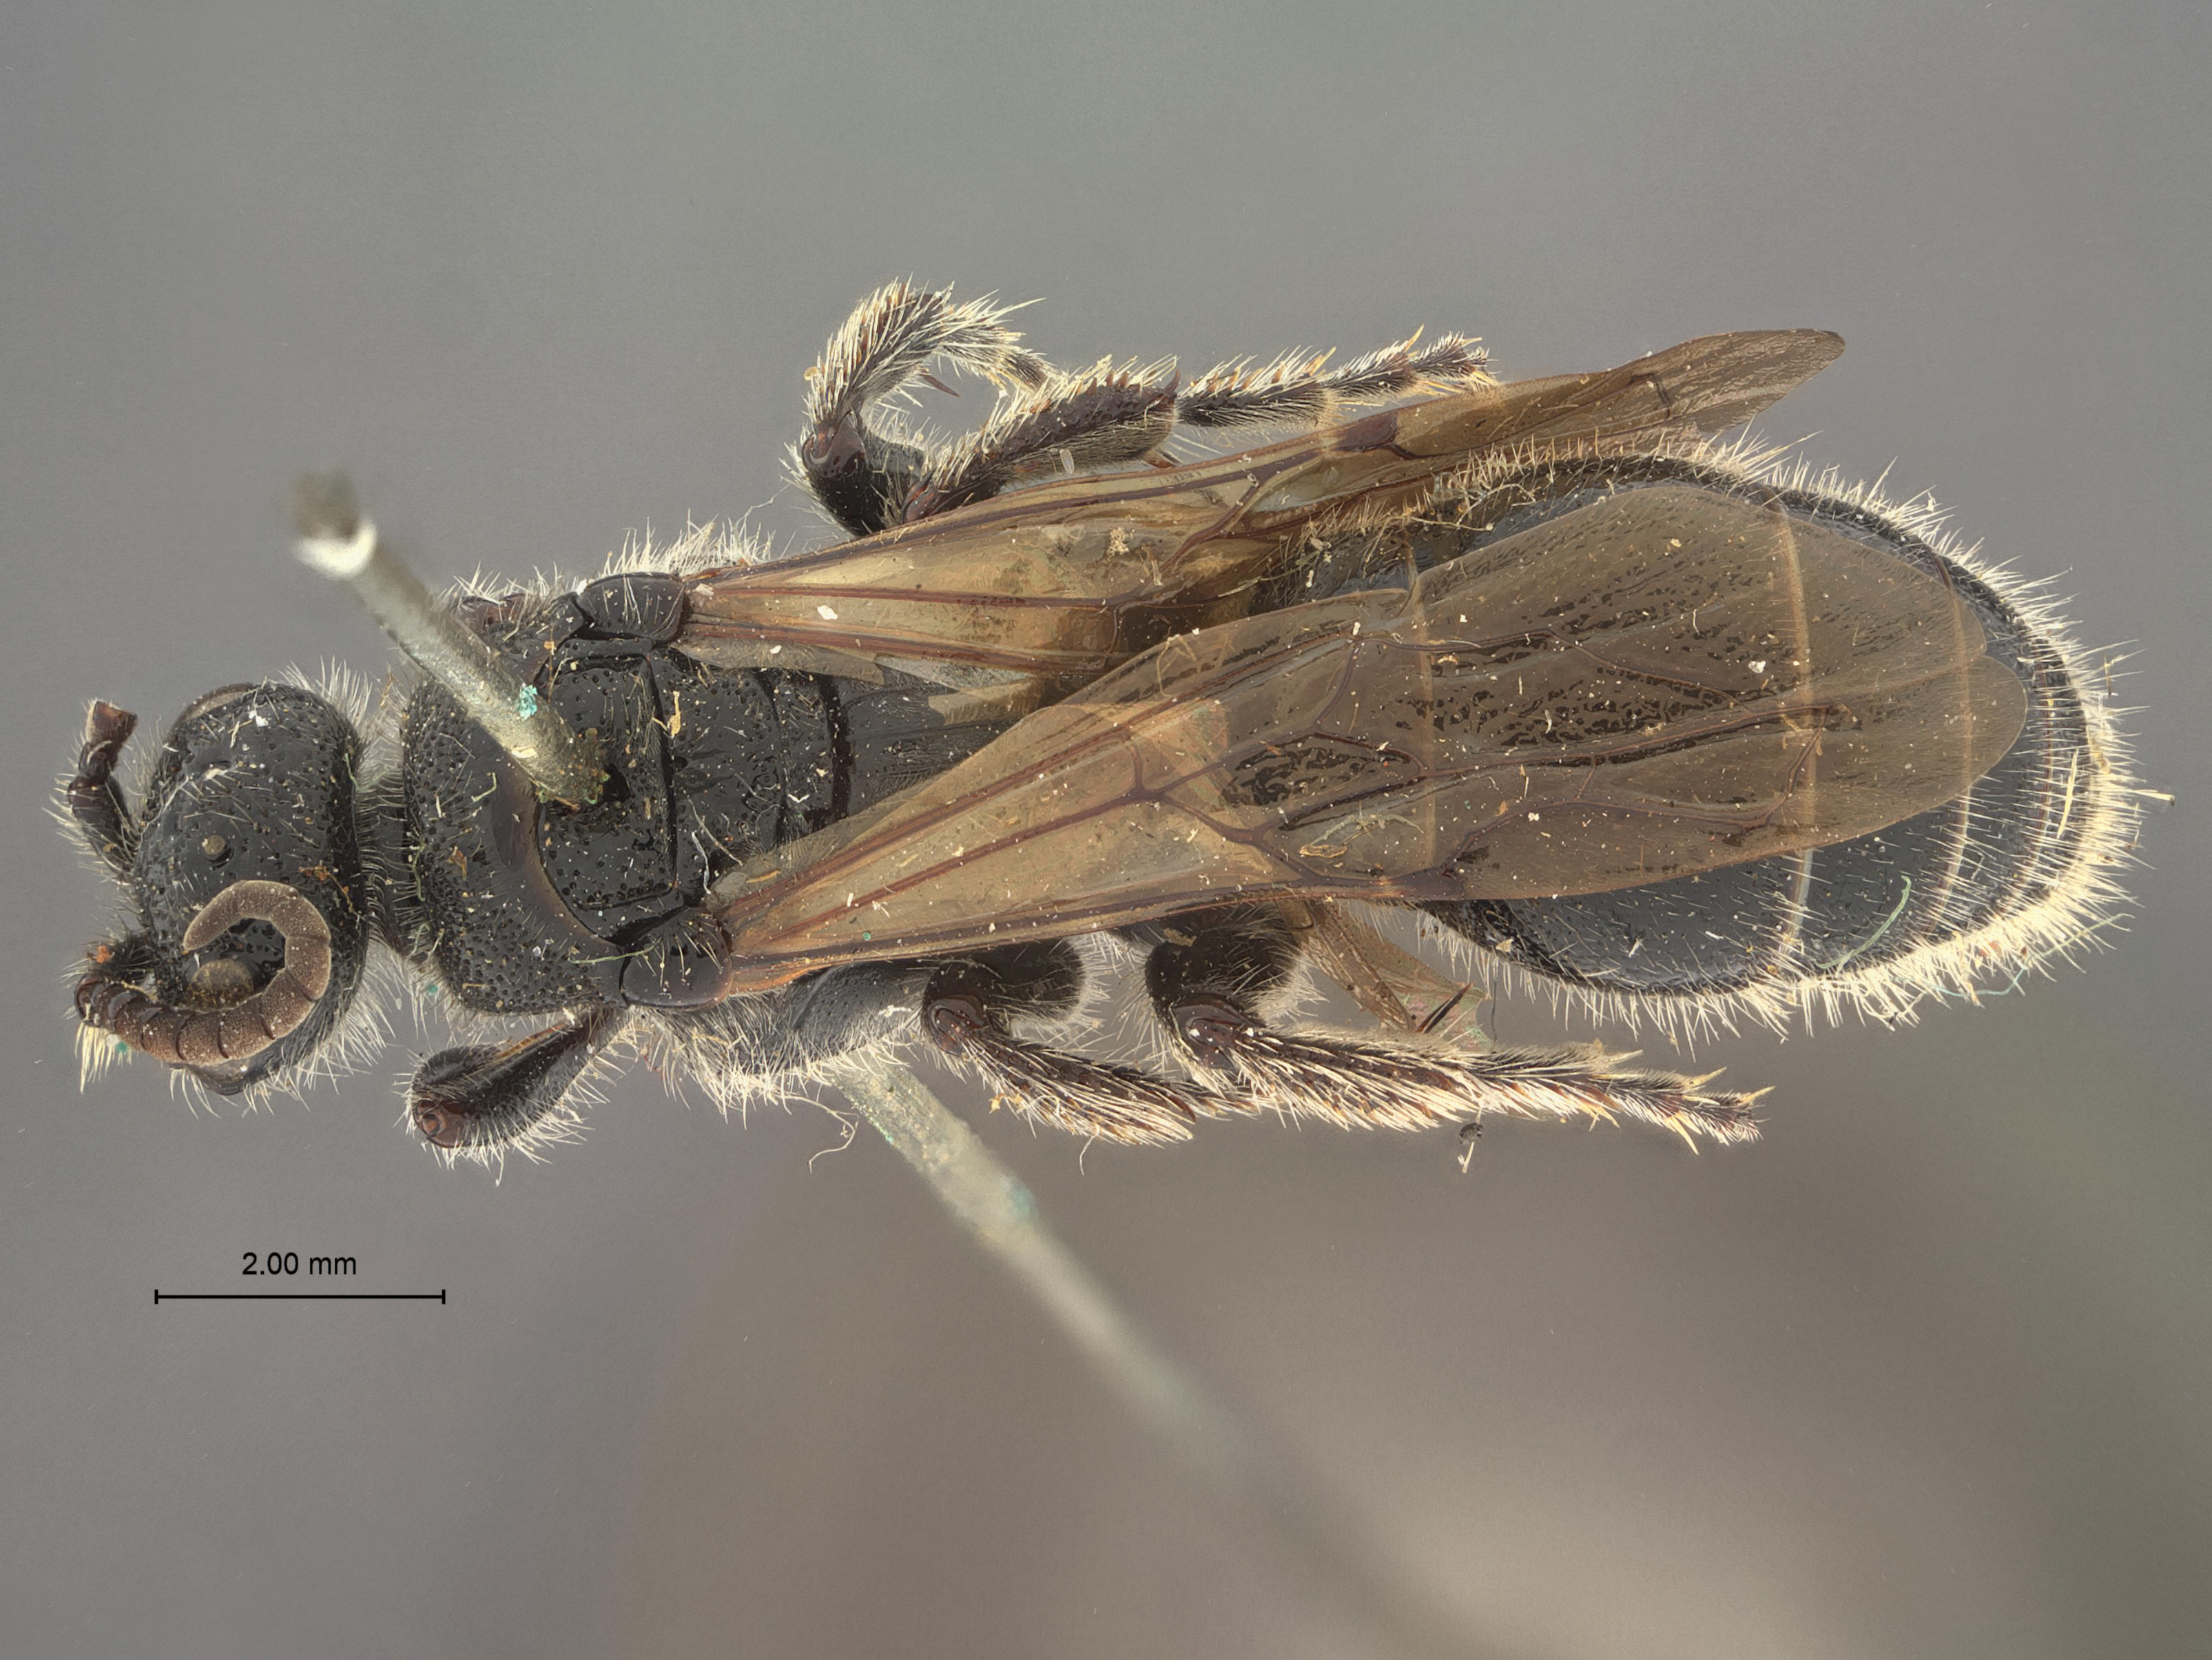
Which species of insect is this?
Tiphia confusa
